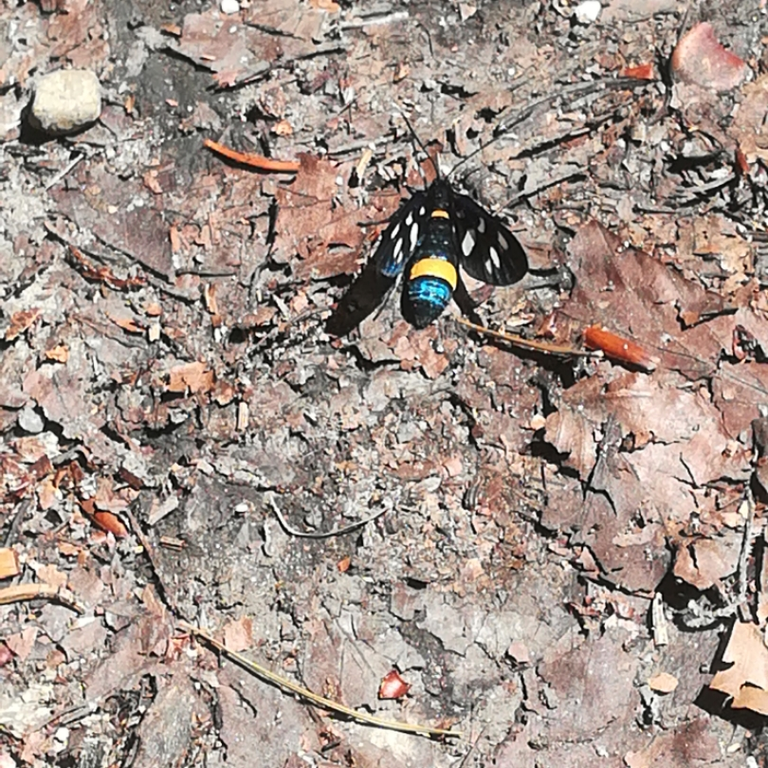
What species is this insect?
Amata phegea
